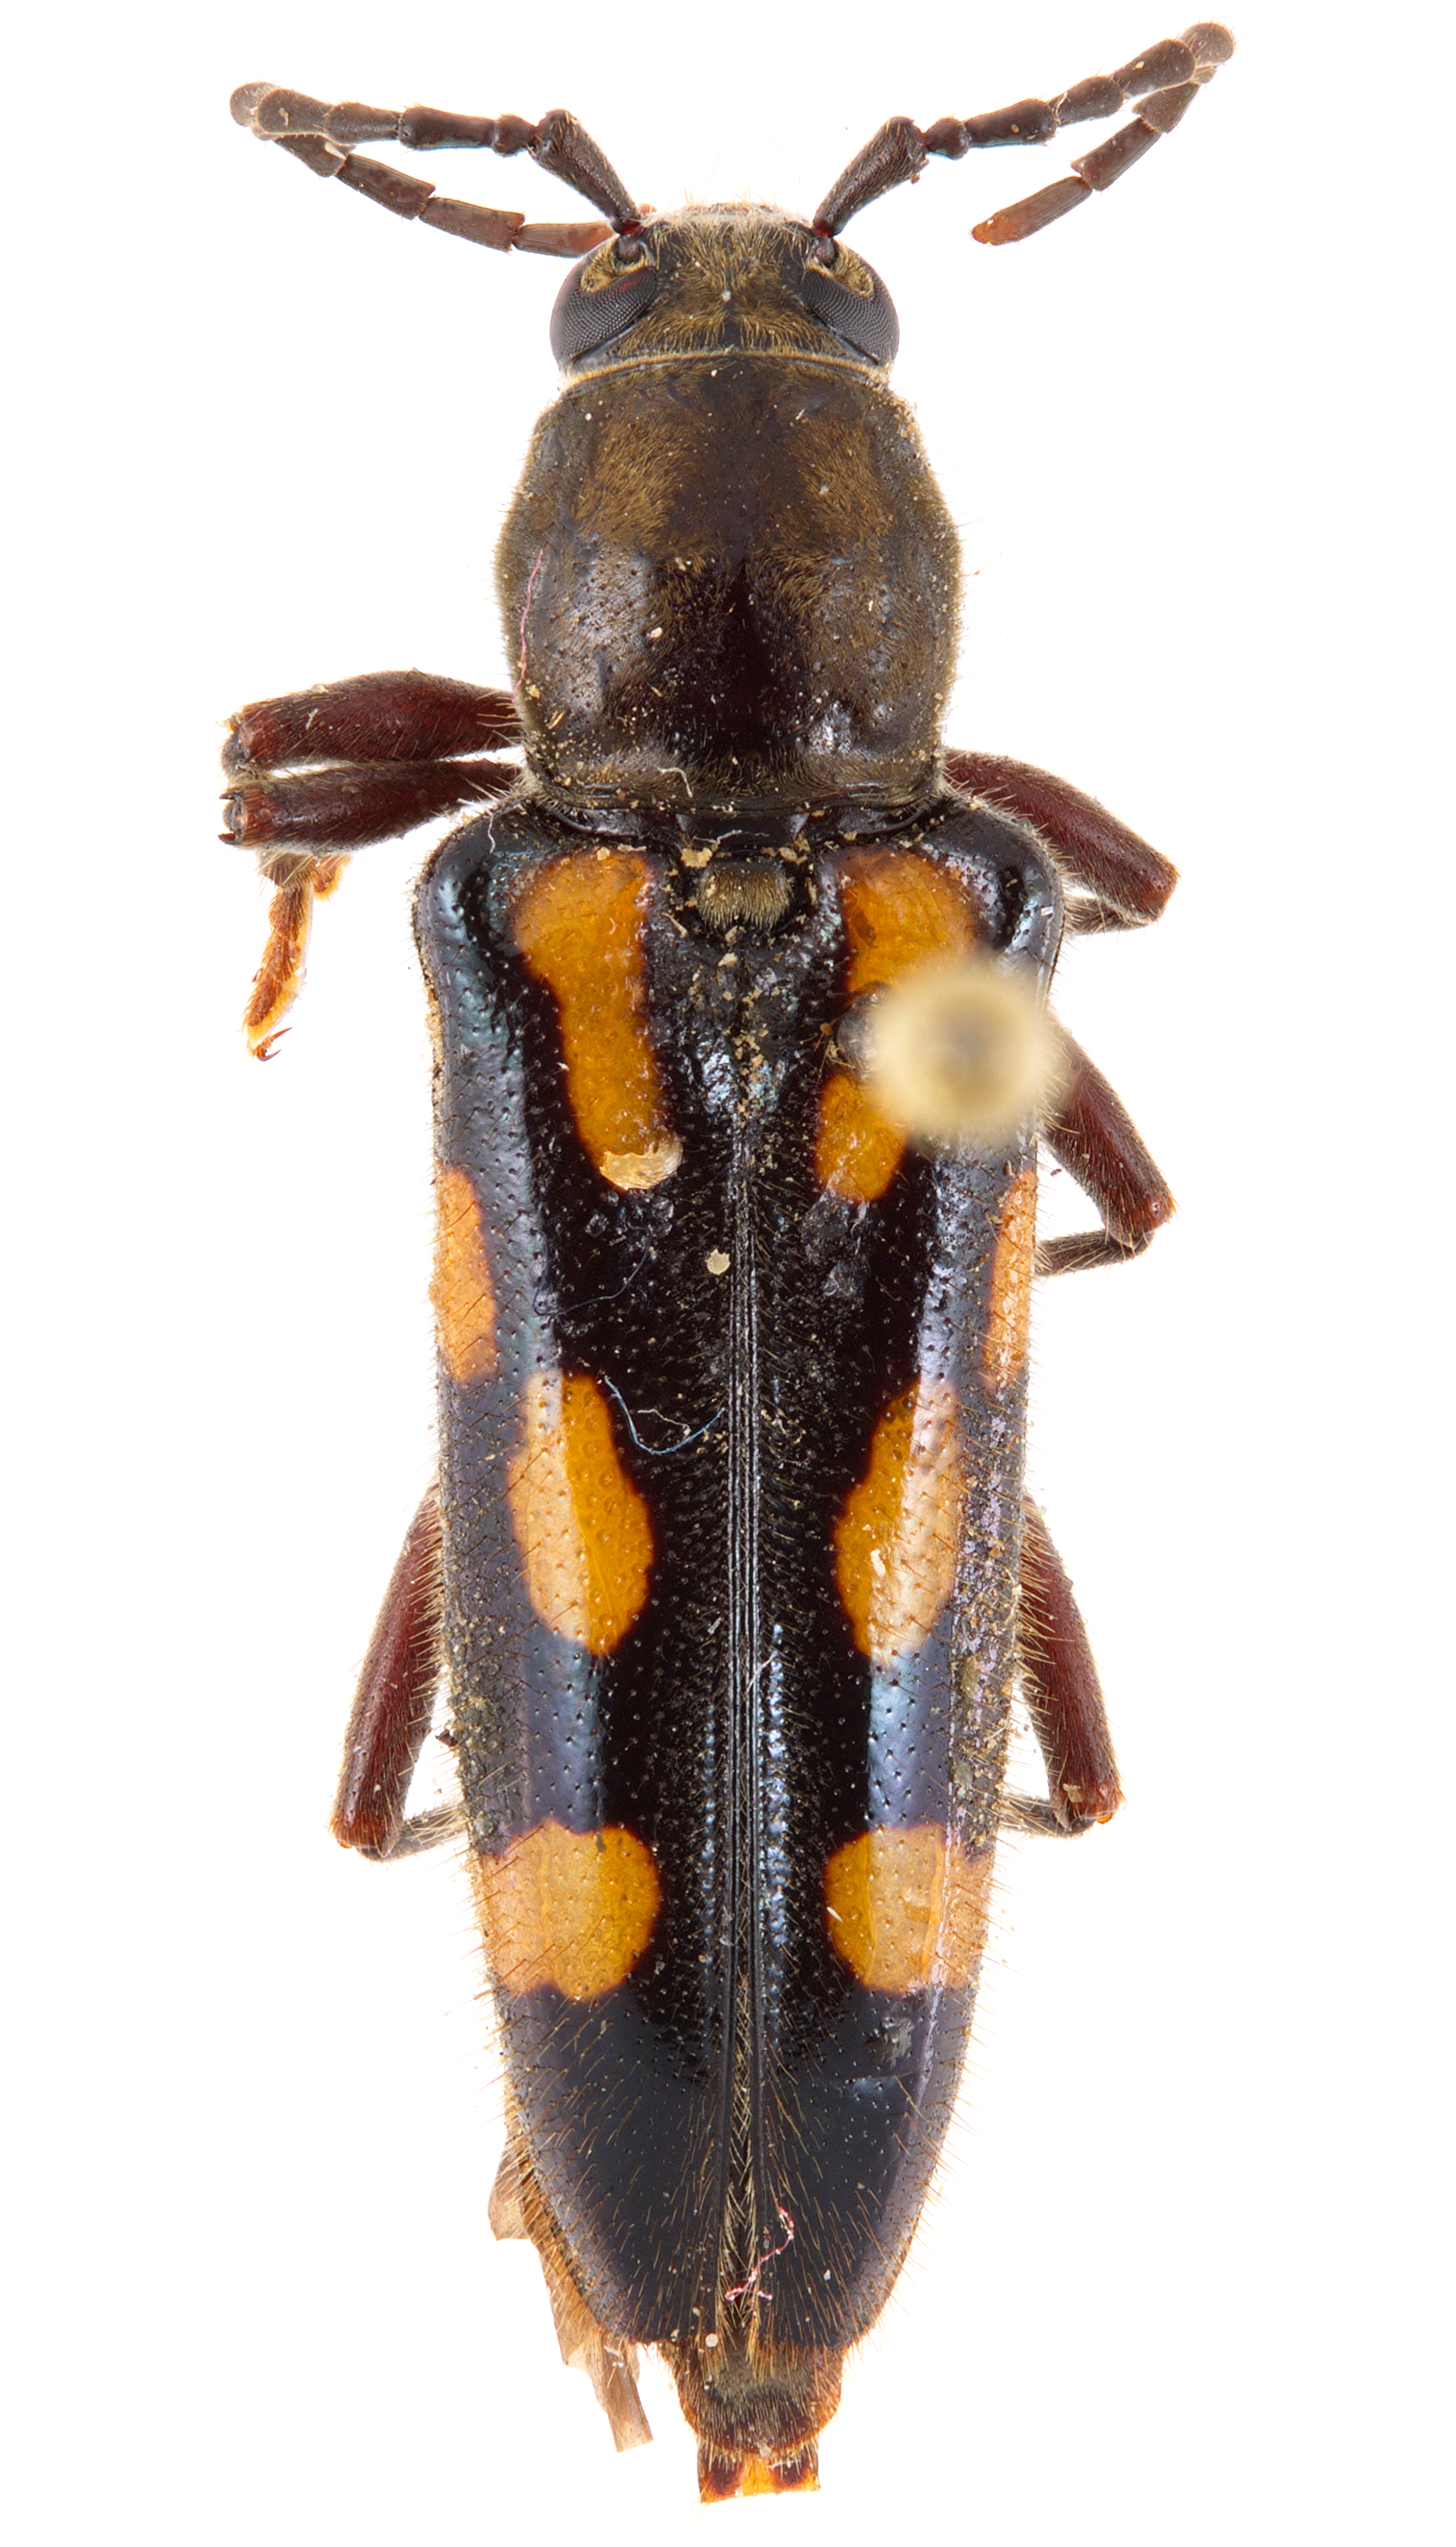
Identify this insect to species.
Agallissus lepturoides
